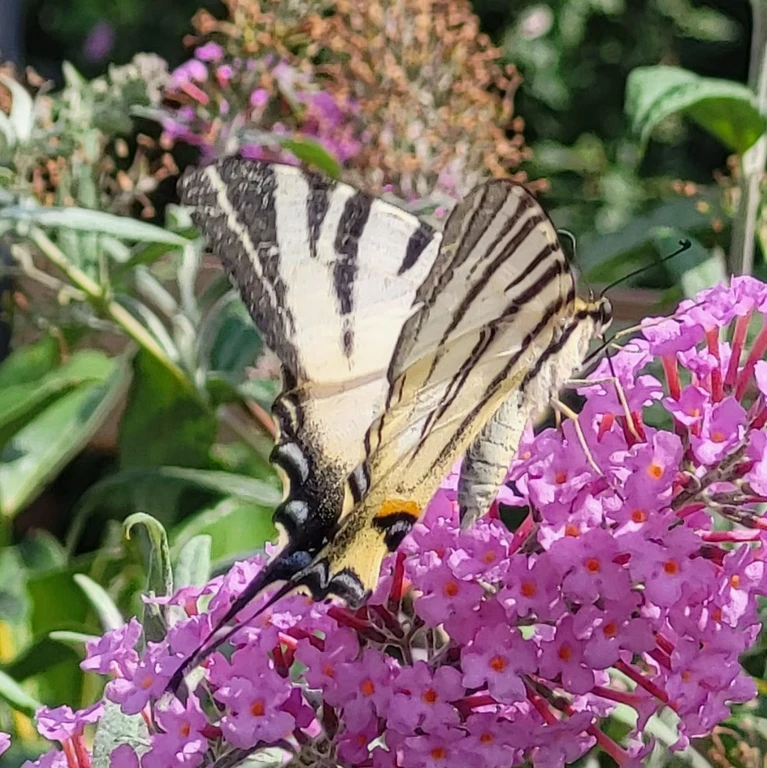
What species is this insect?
Iphiclides podalirius
